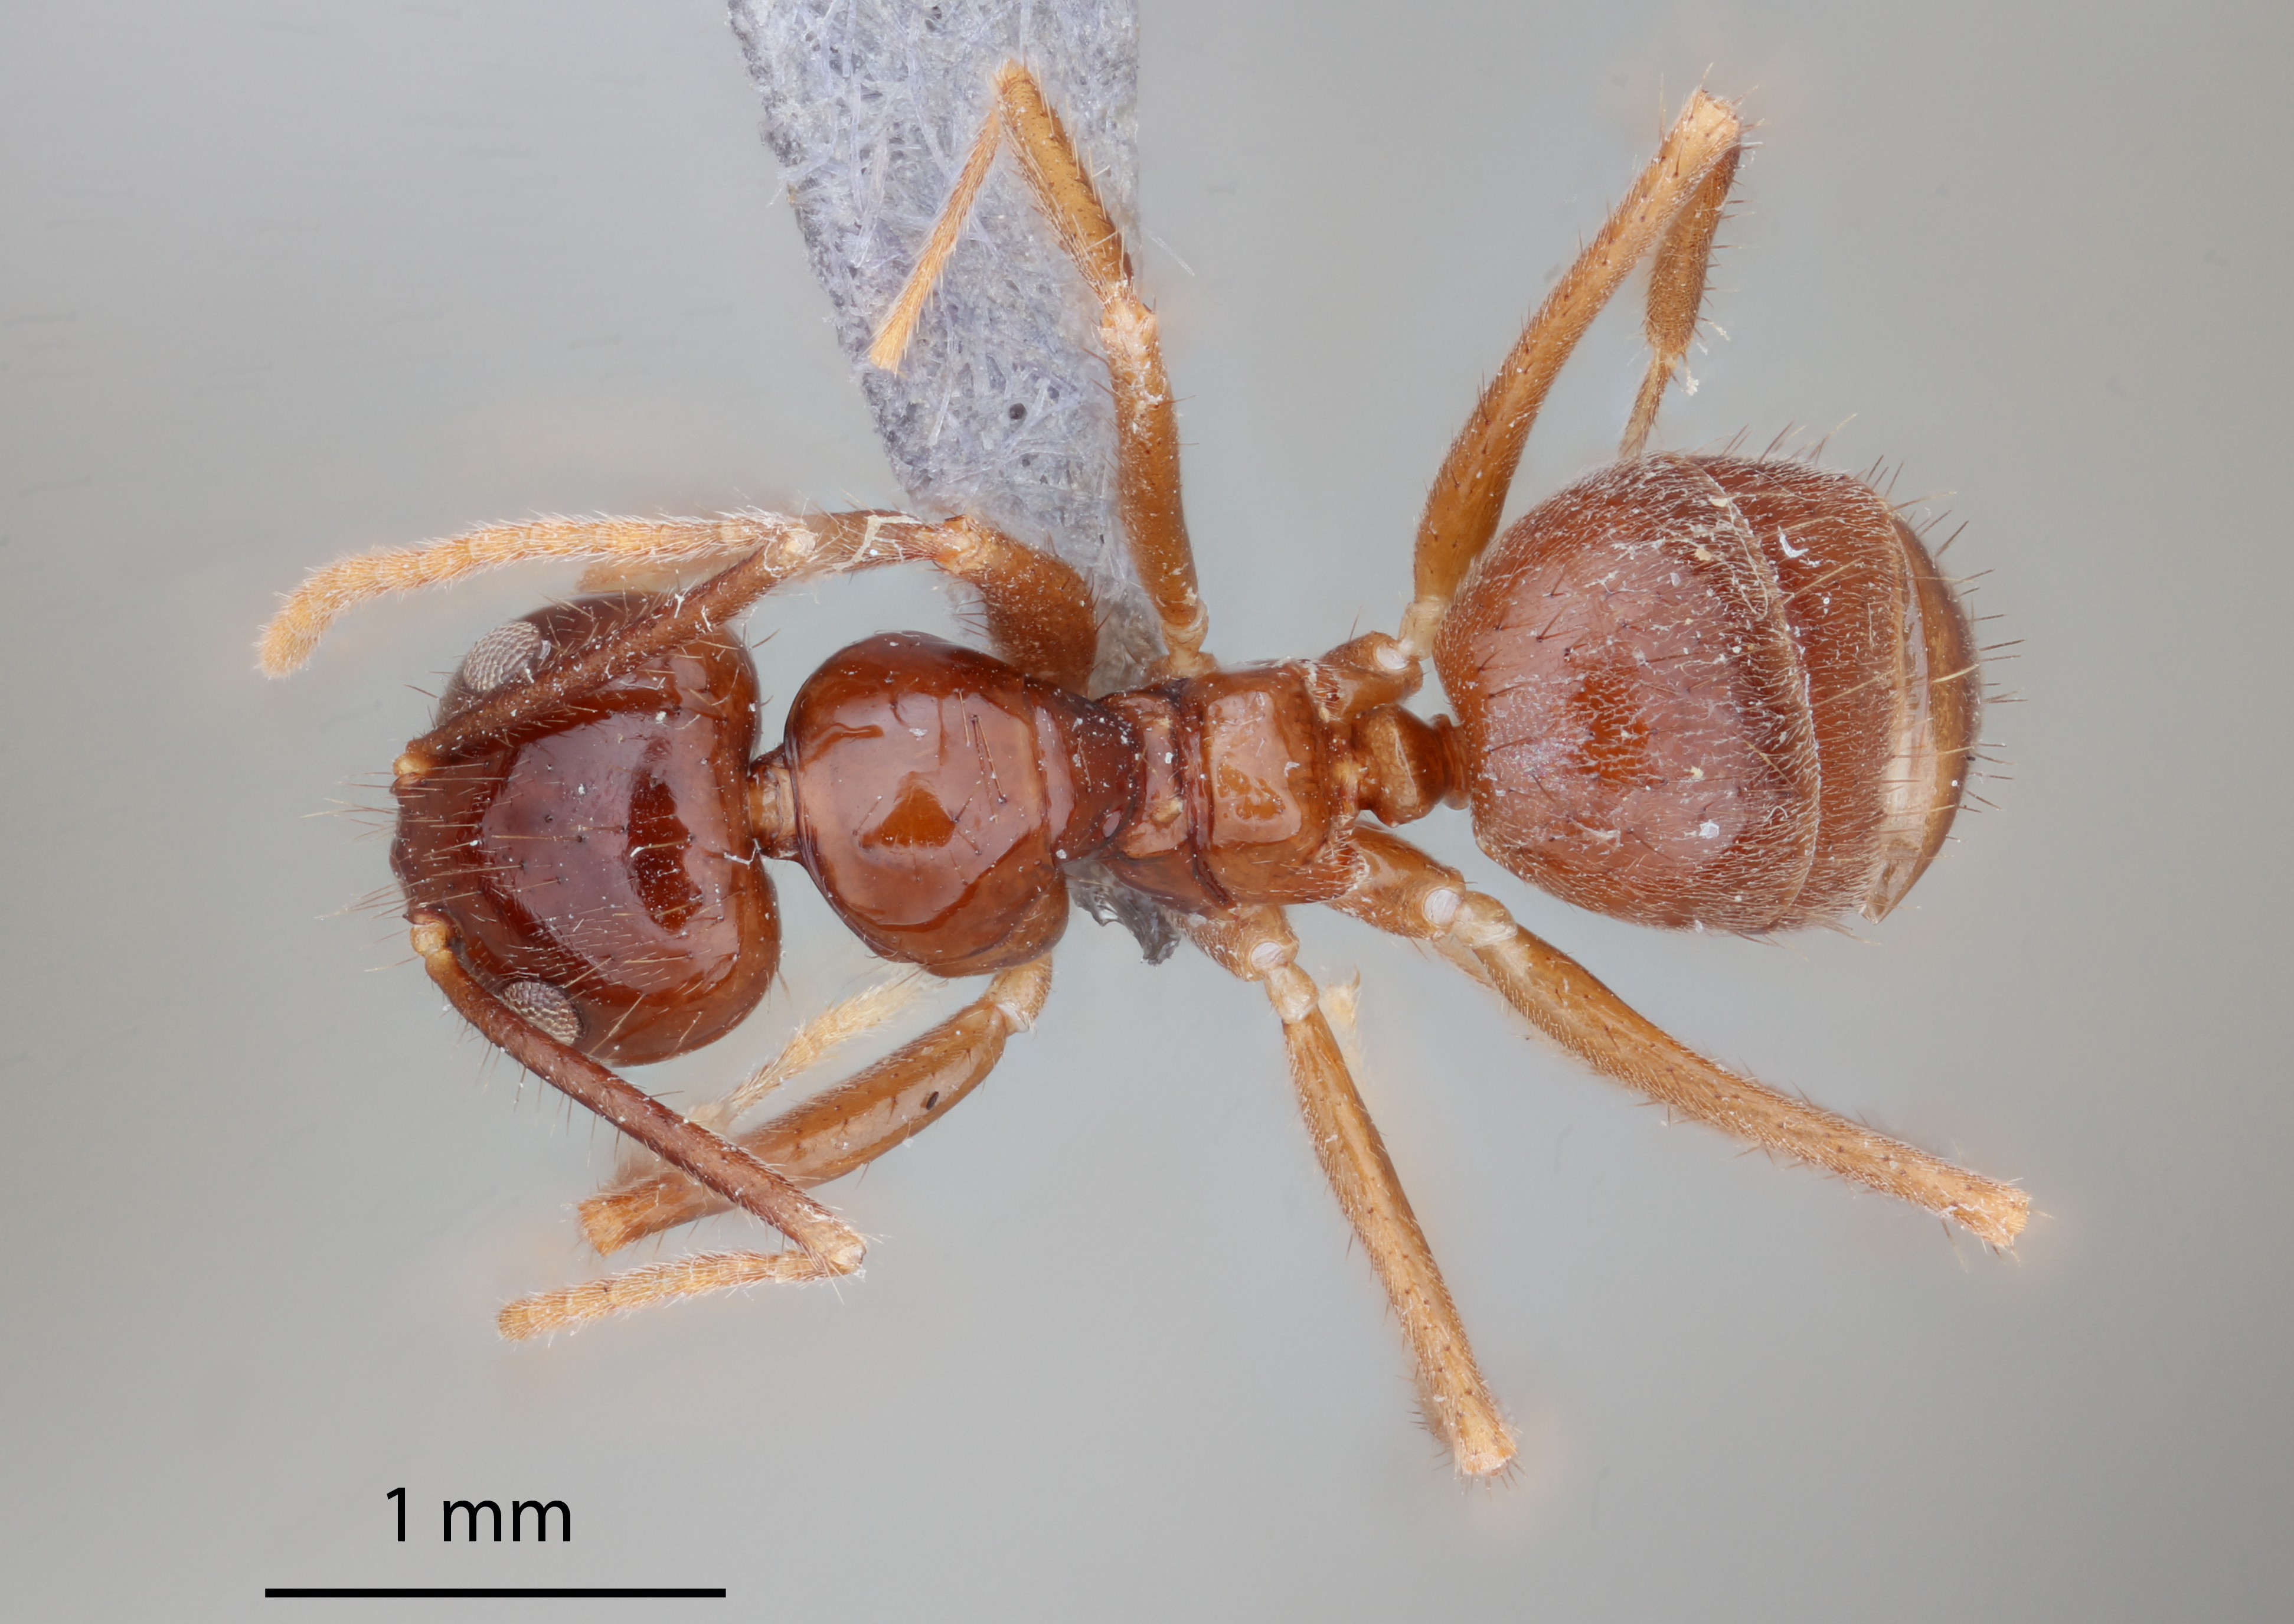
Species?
Euprenolepis thrix
